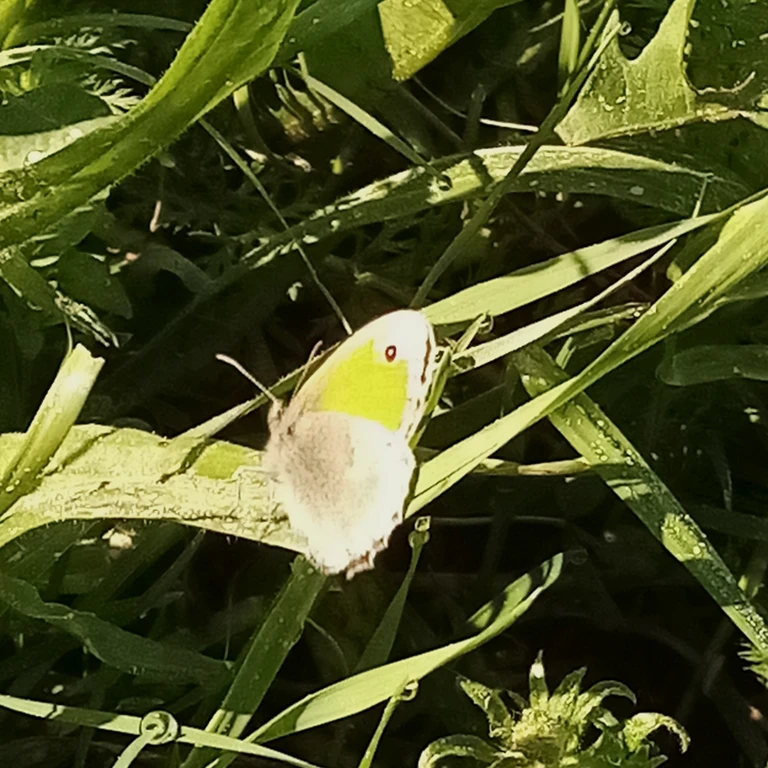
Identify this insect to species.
Coenonympha pamphilus
